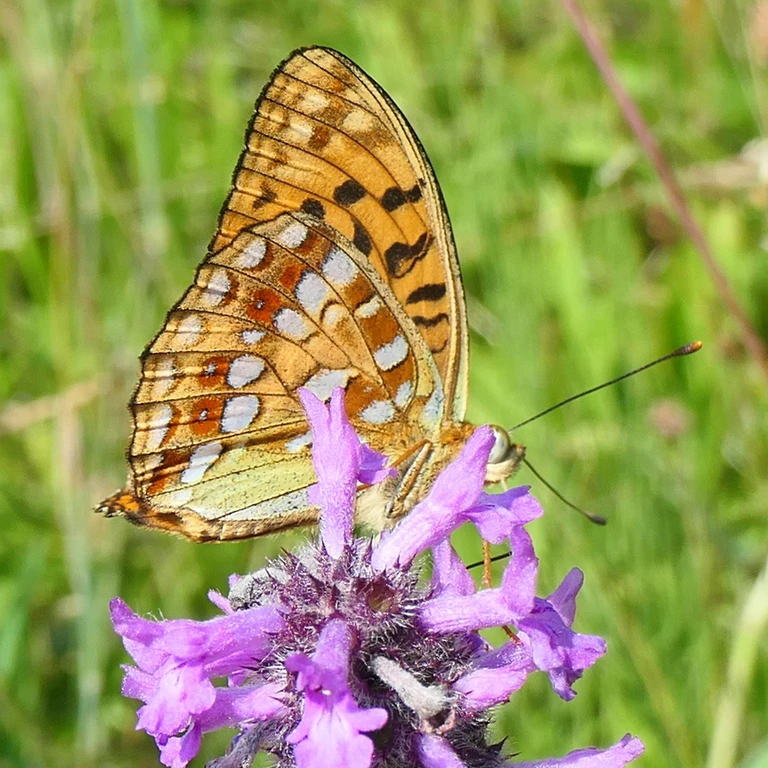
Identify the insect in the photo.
Fabriciana adippe
